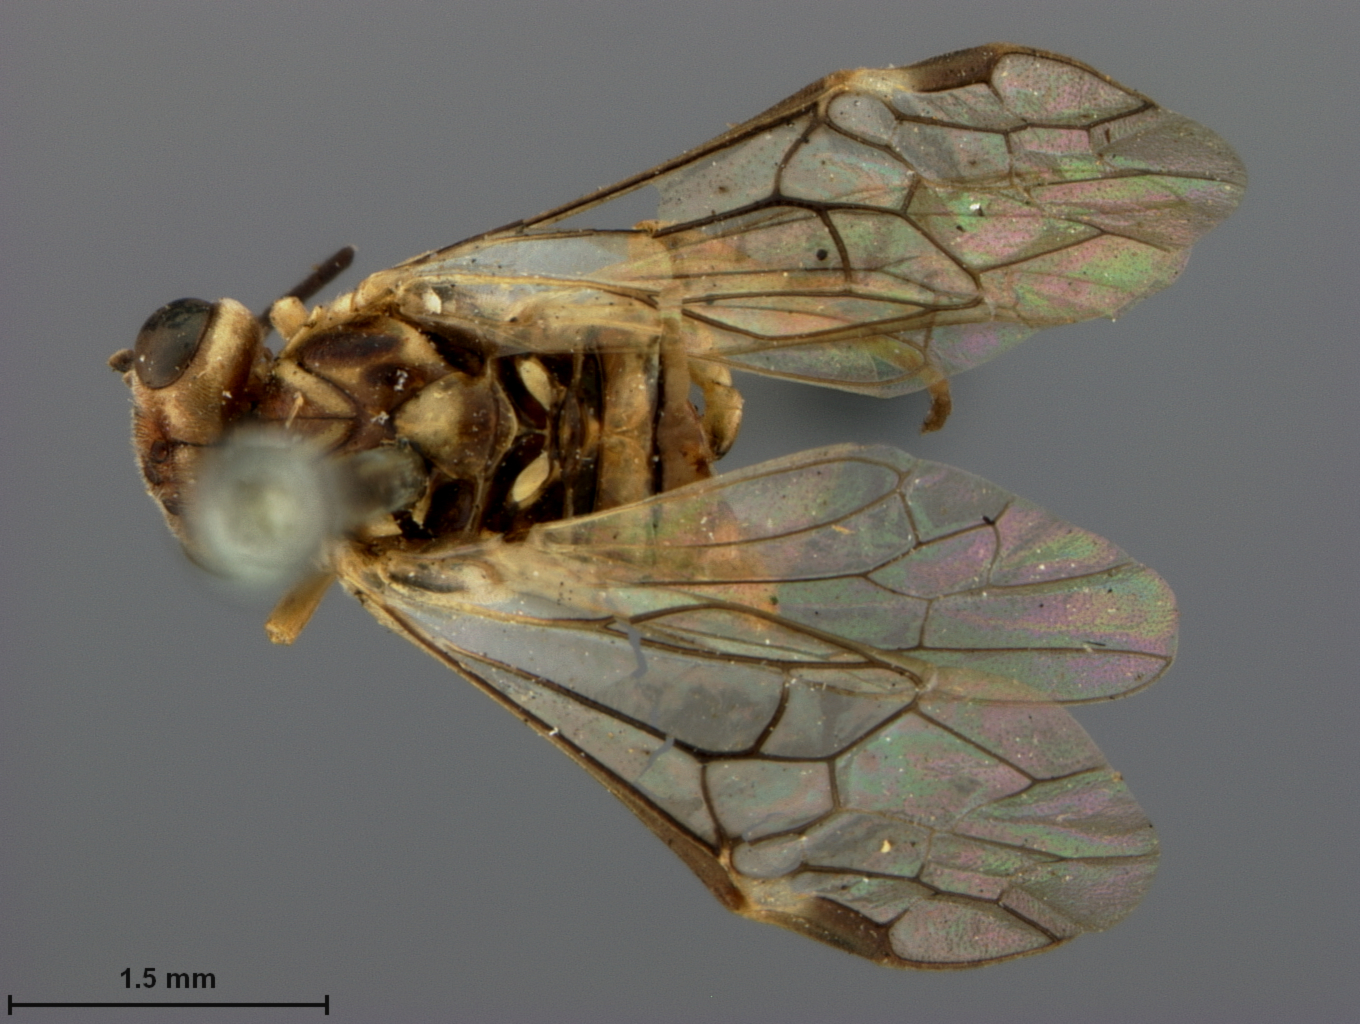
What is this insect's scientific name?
Isodyctium floridense
